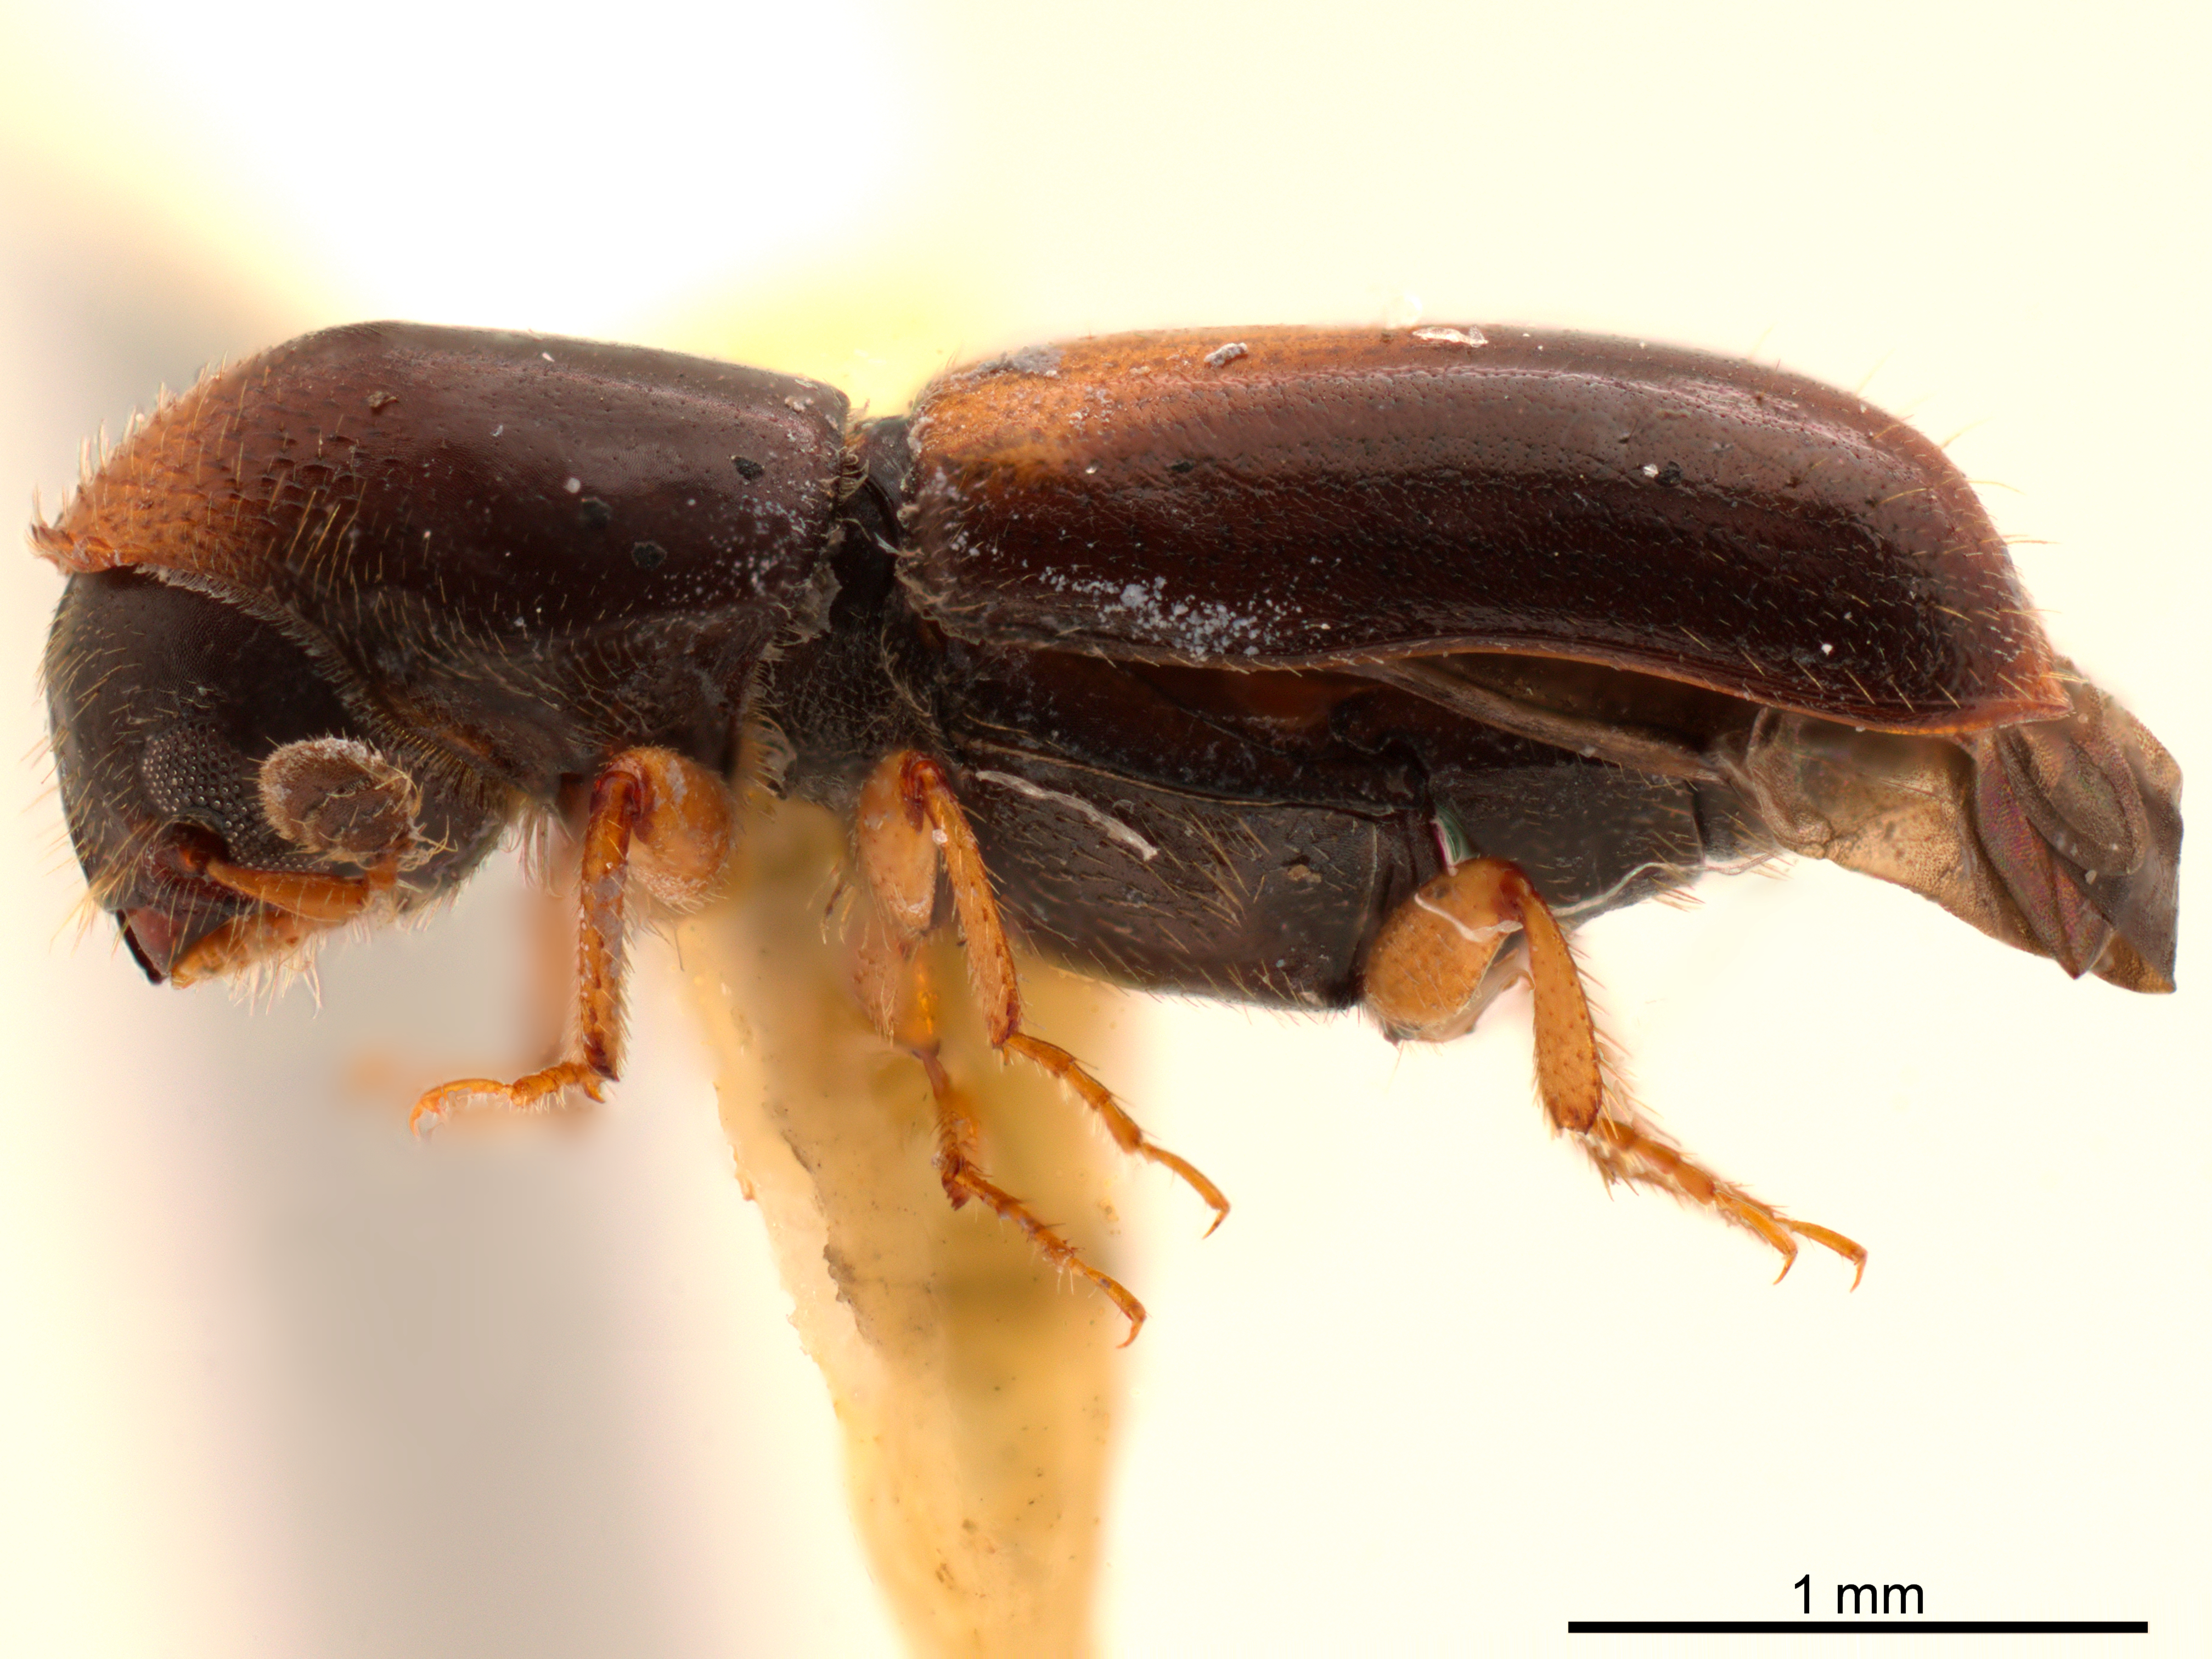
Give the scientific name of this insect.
Gnathotrichus omissus
